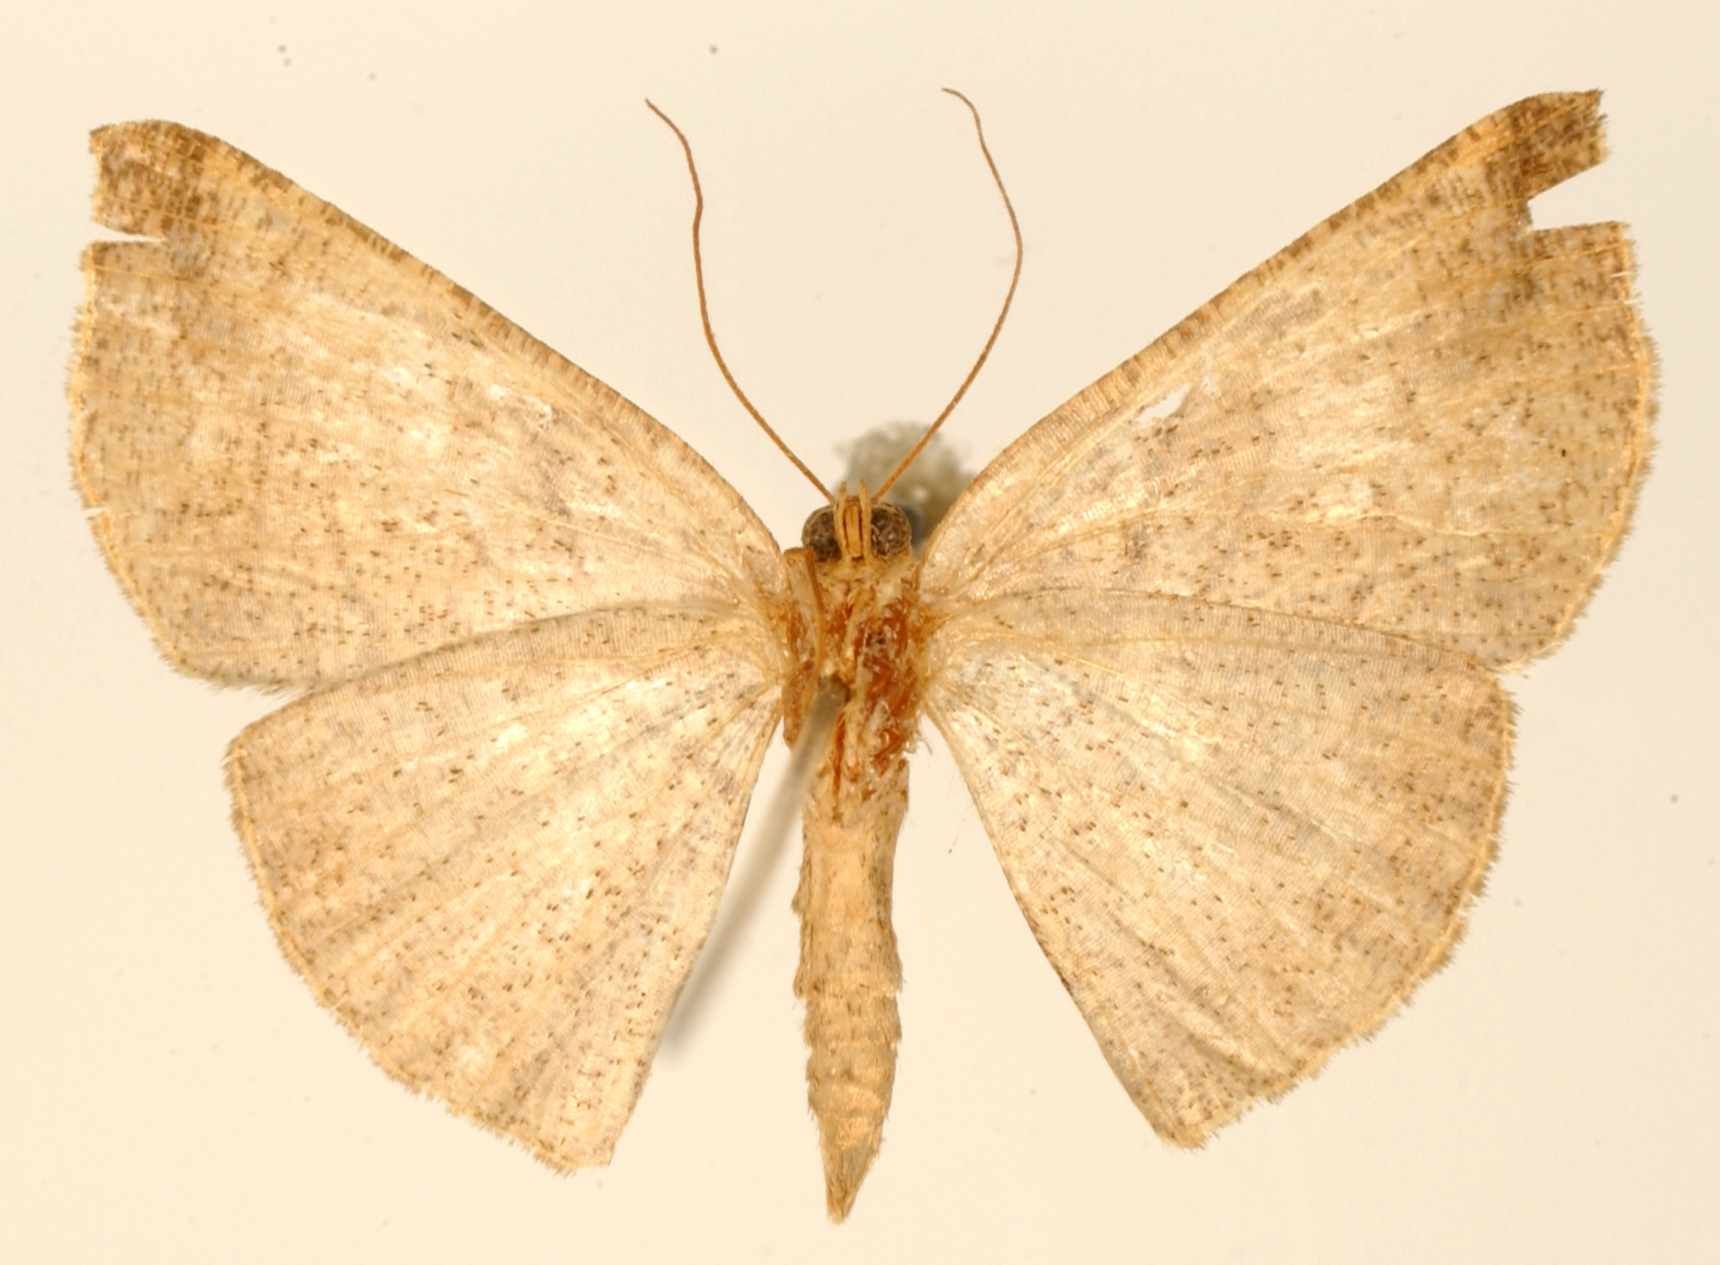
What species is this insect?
Acrotomia trilva
